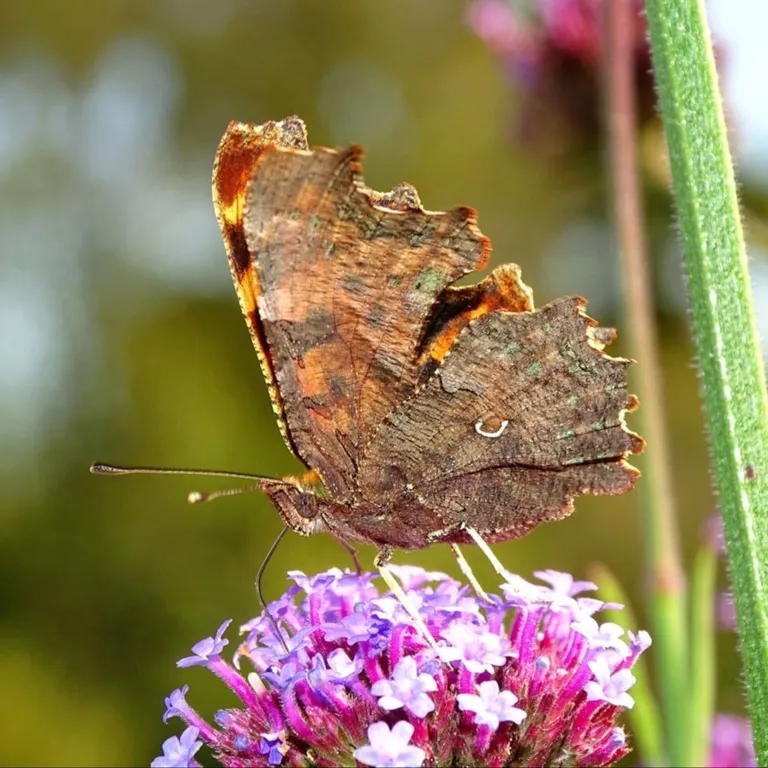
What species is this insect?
Polygonia c-album
